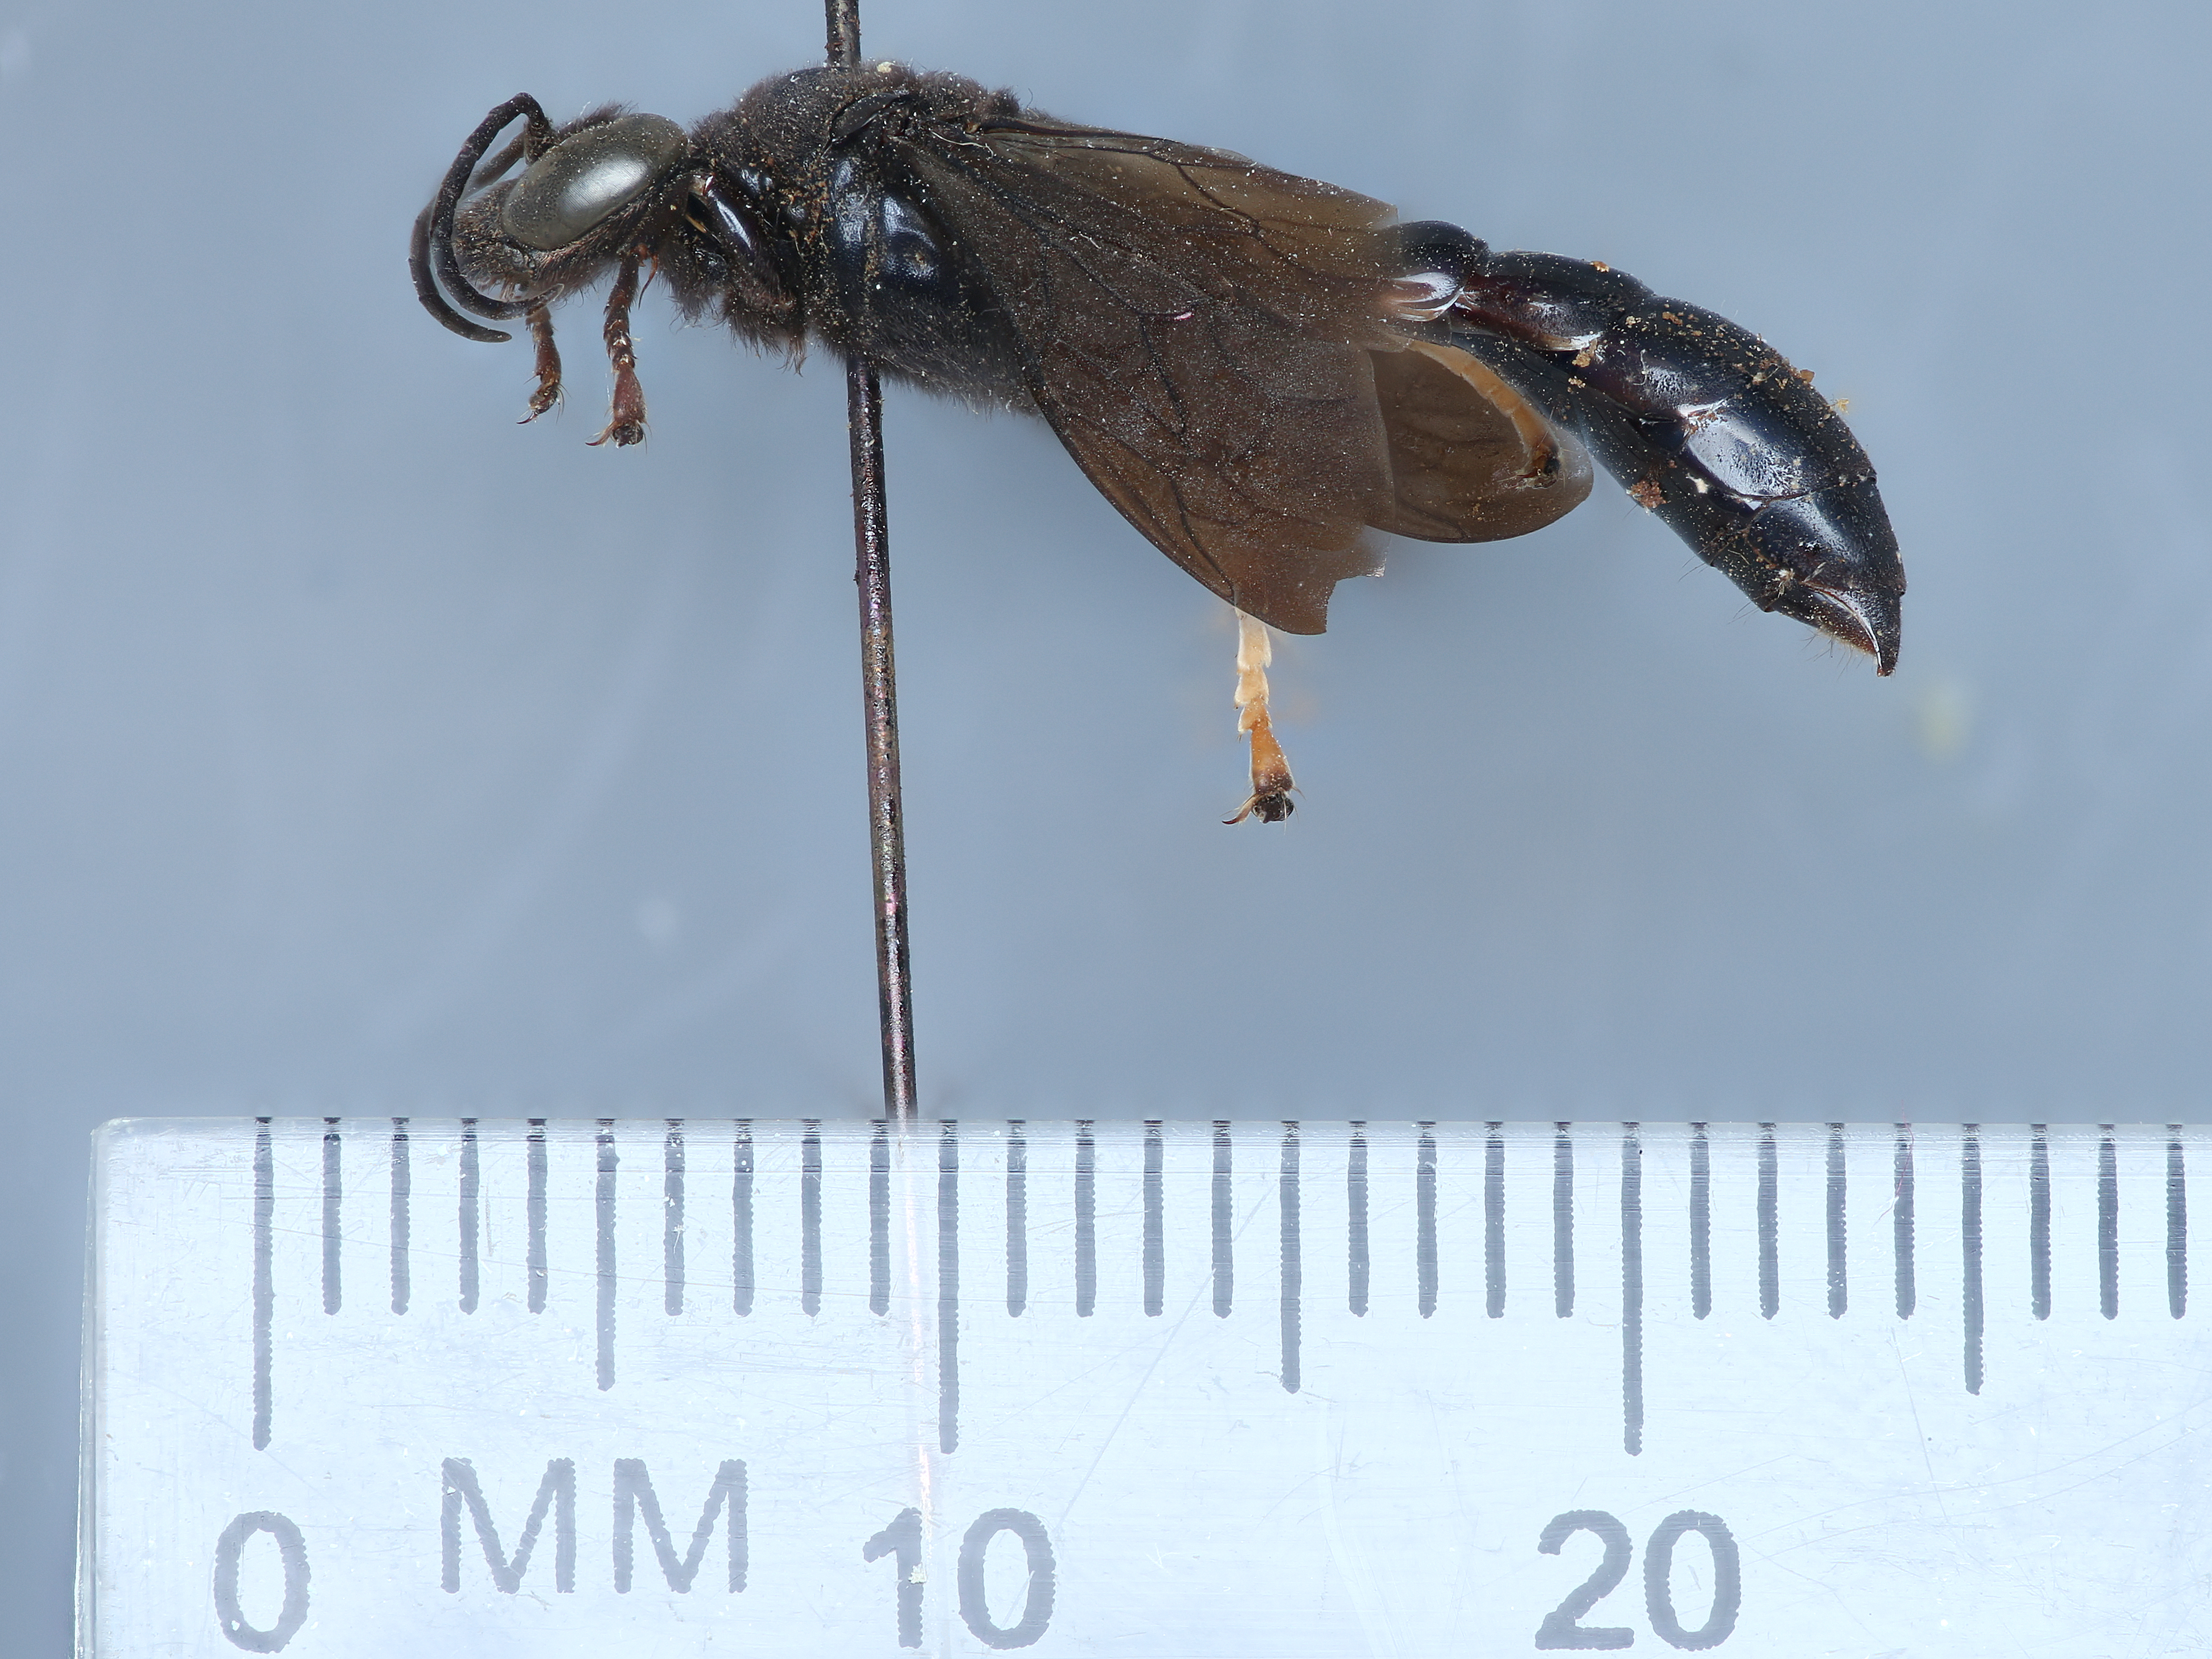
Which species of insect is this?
Trypoxylon politiforme
